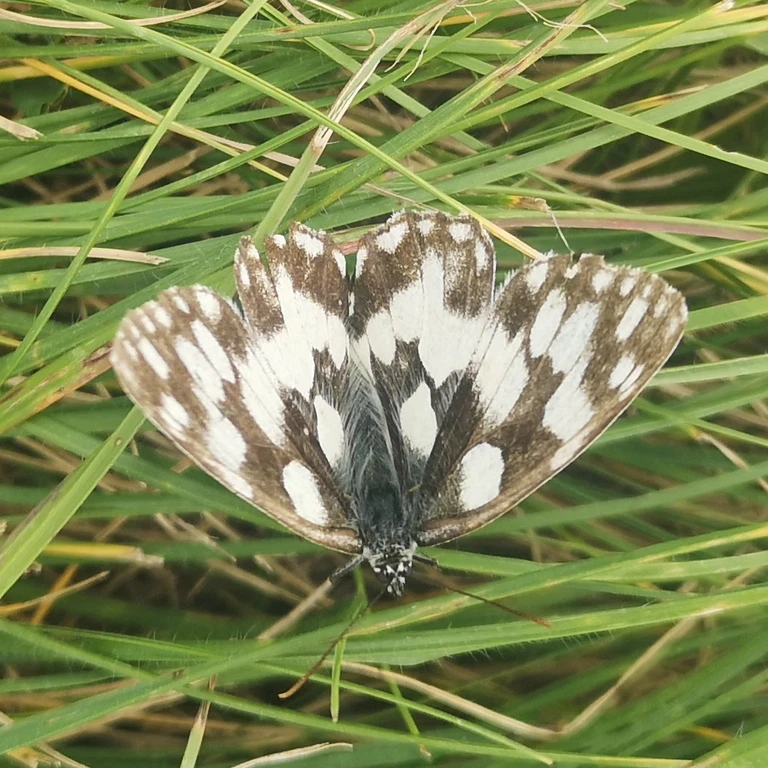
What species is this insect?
Melanargia galathea
